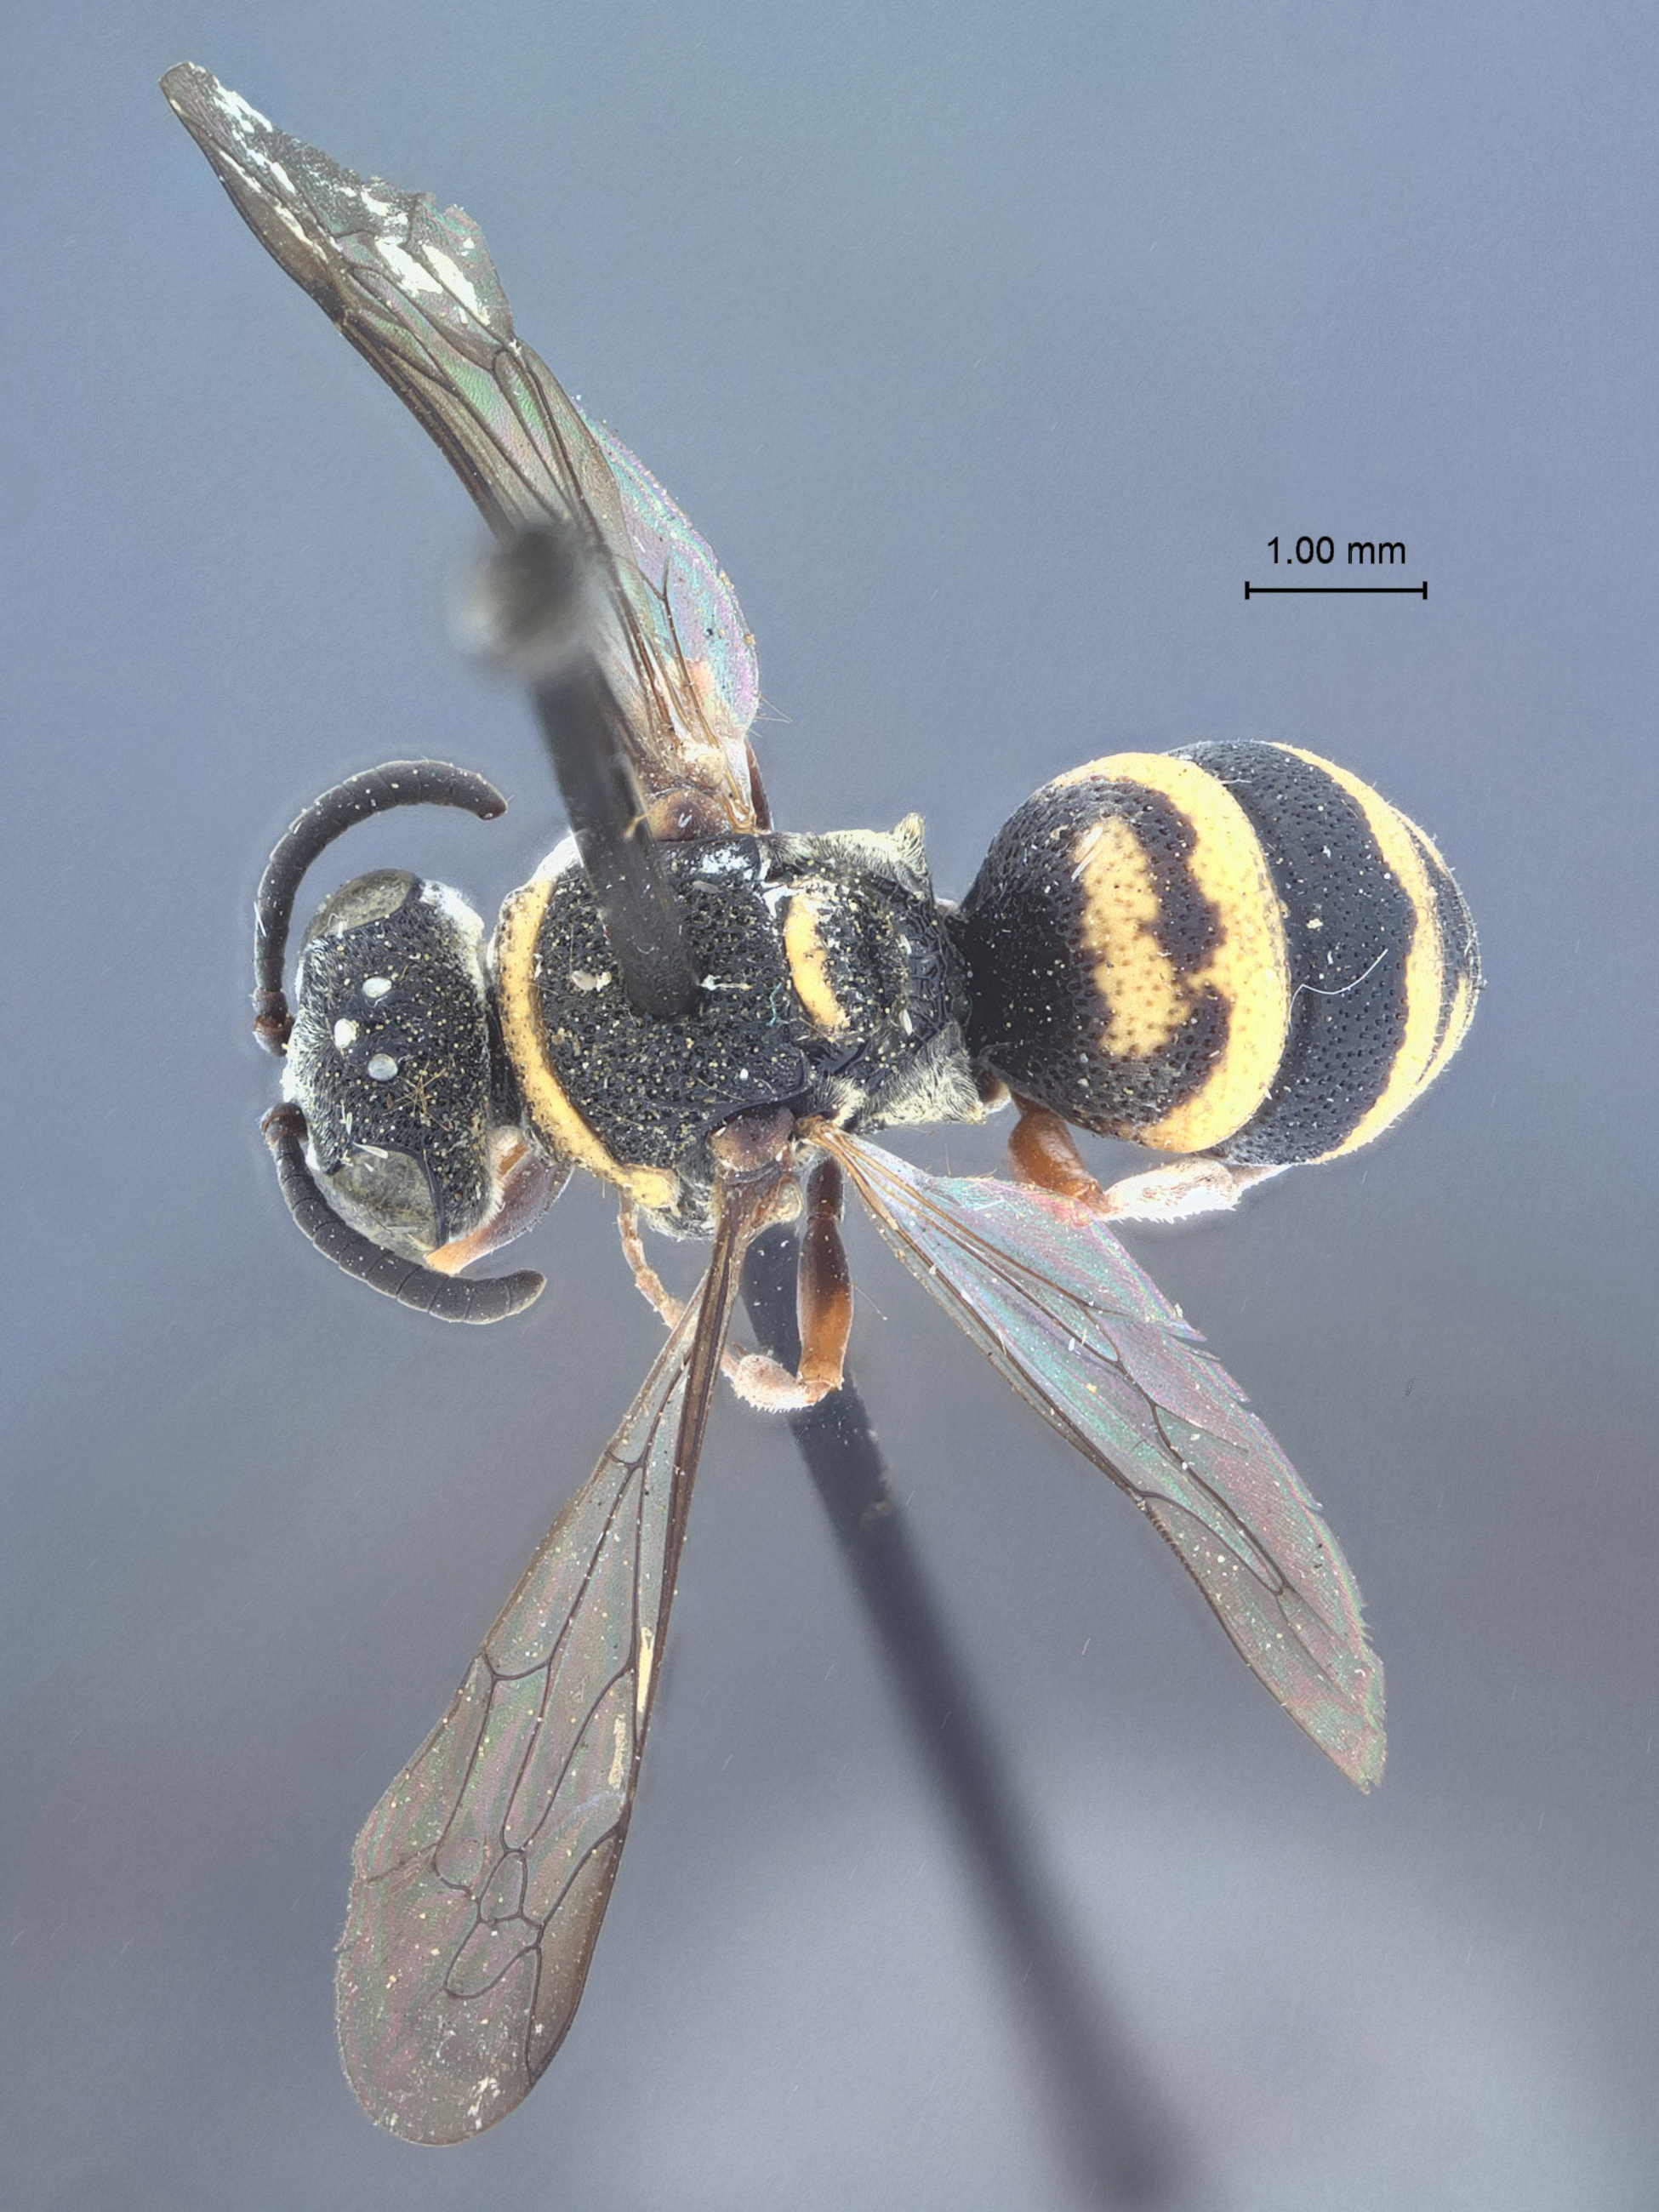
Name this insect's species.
Brachystegus pulentus
